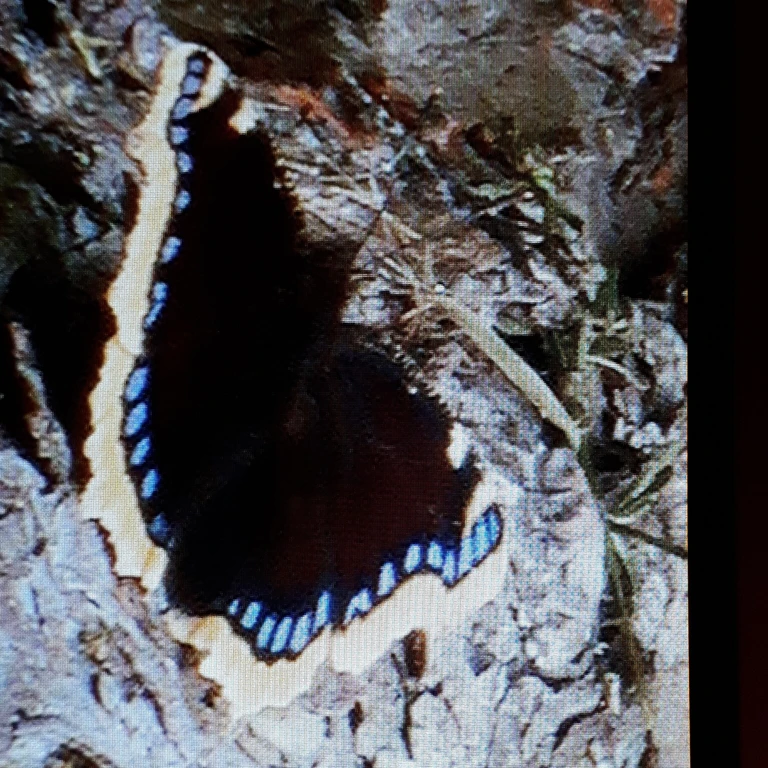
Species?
Nymphalis antiopa
